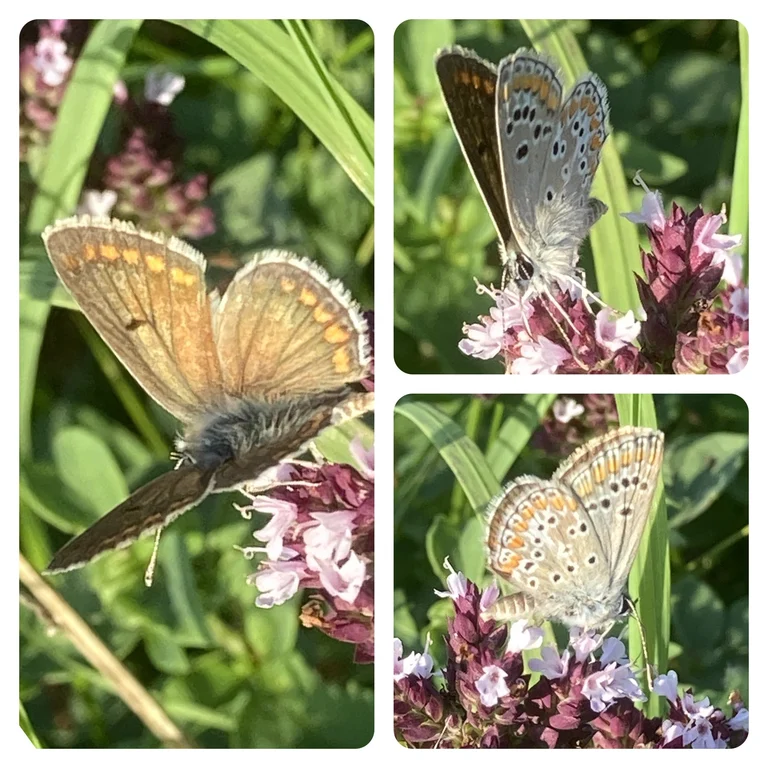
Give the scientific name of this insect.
Aricia agestis/artaxerxes
